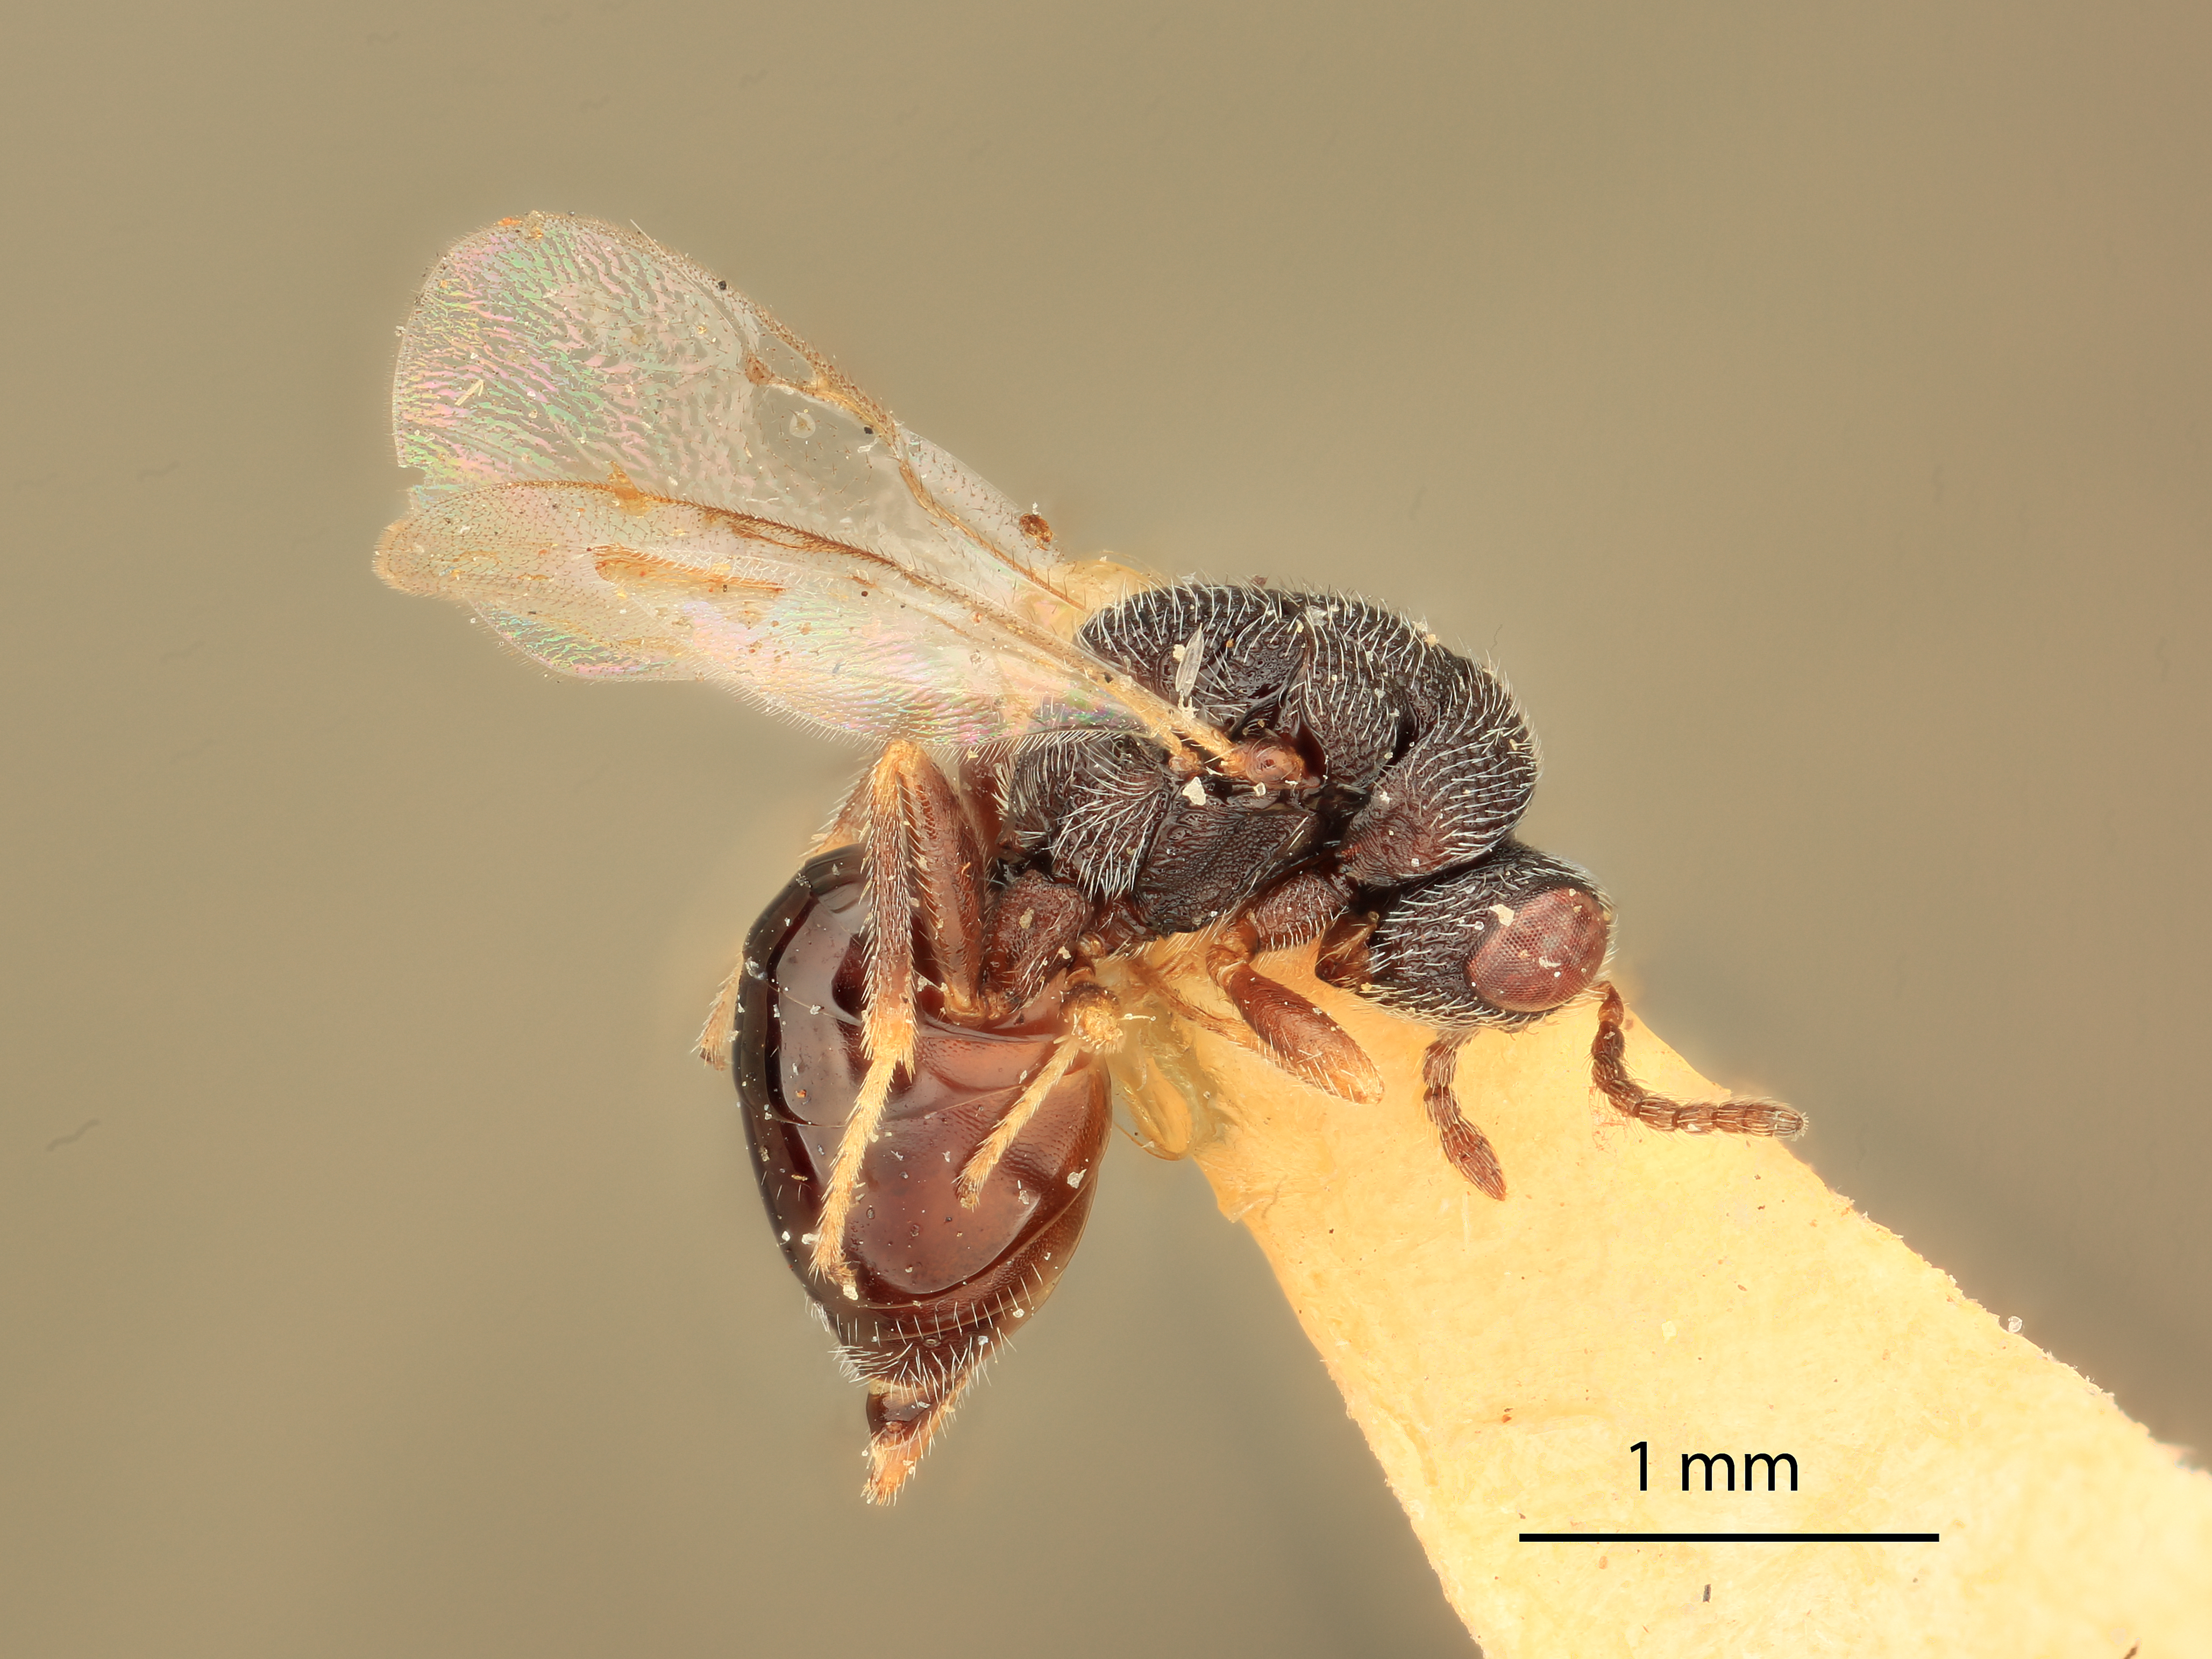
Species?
Eurytoma levd
